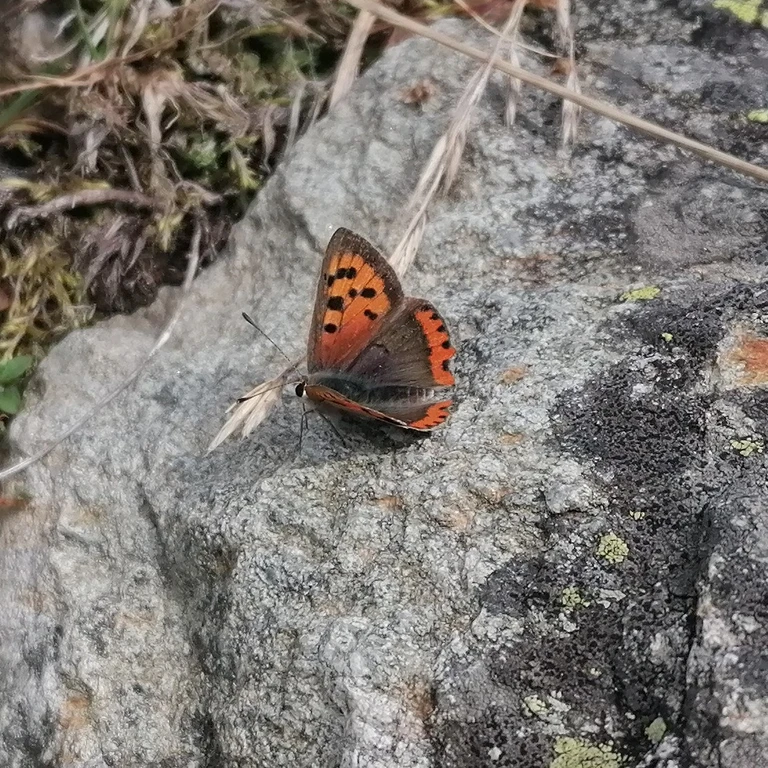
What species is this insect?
Lycaena phlaeas
